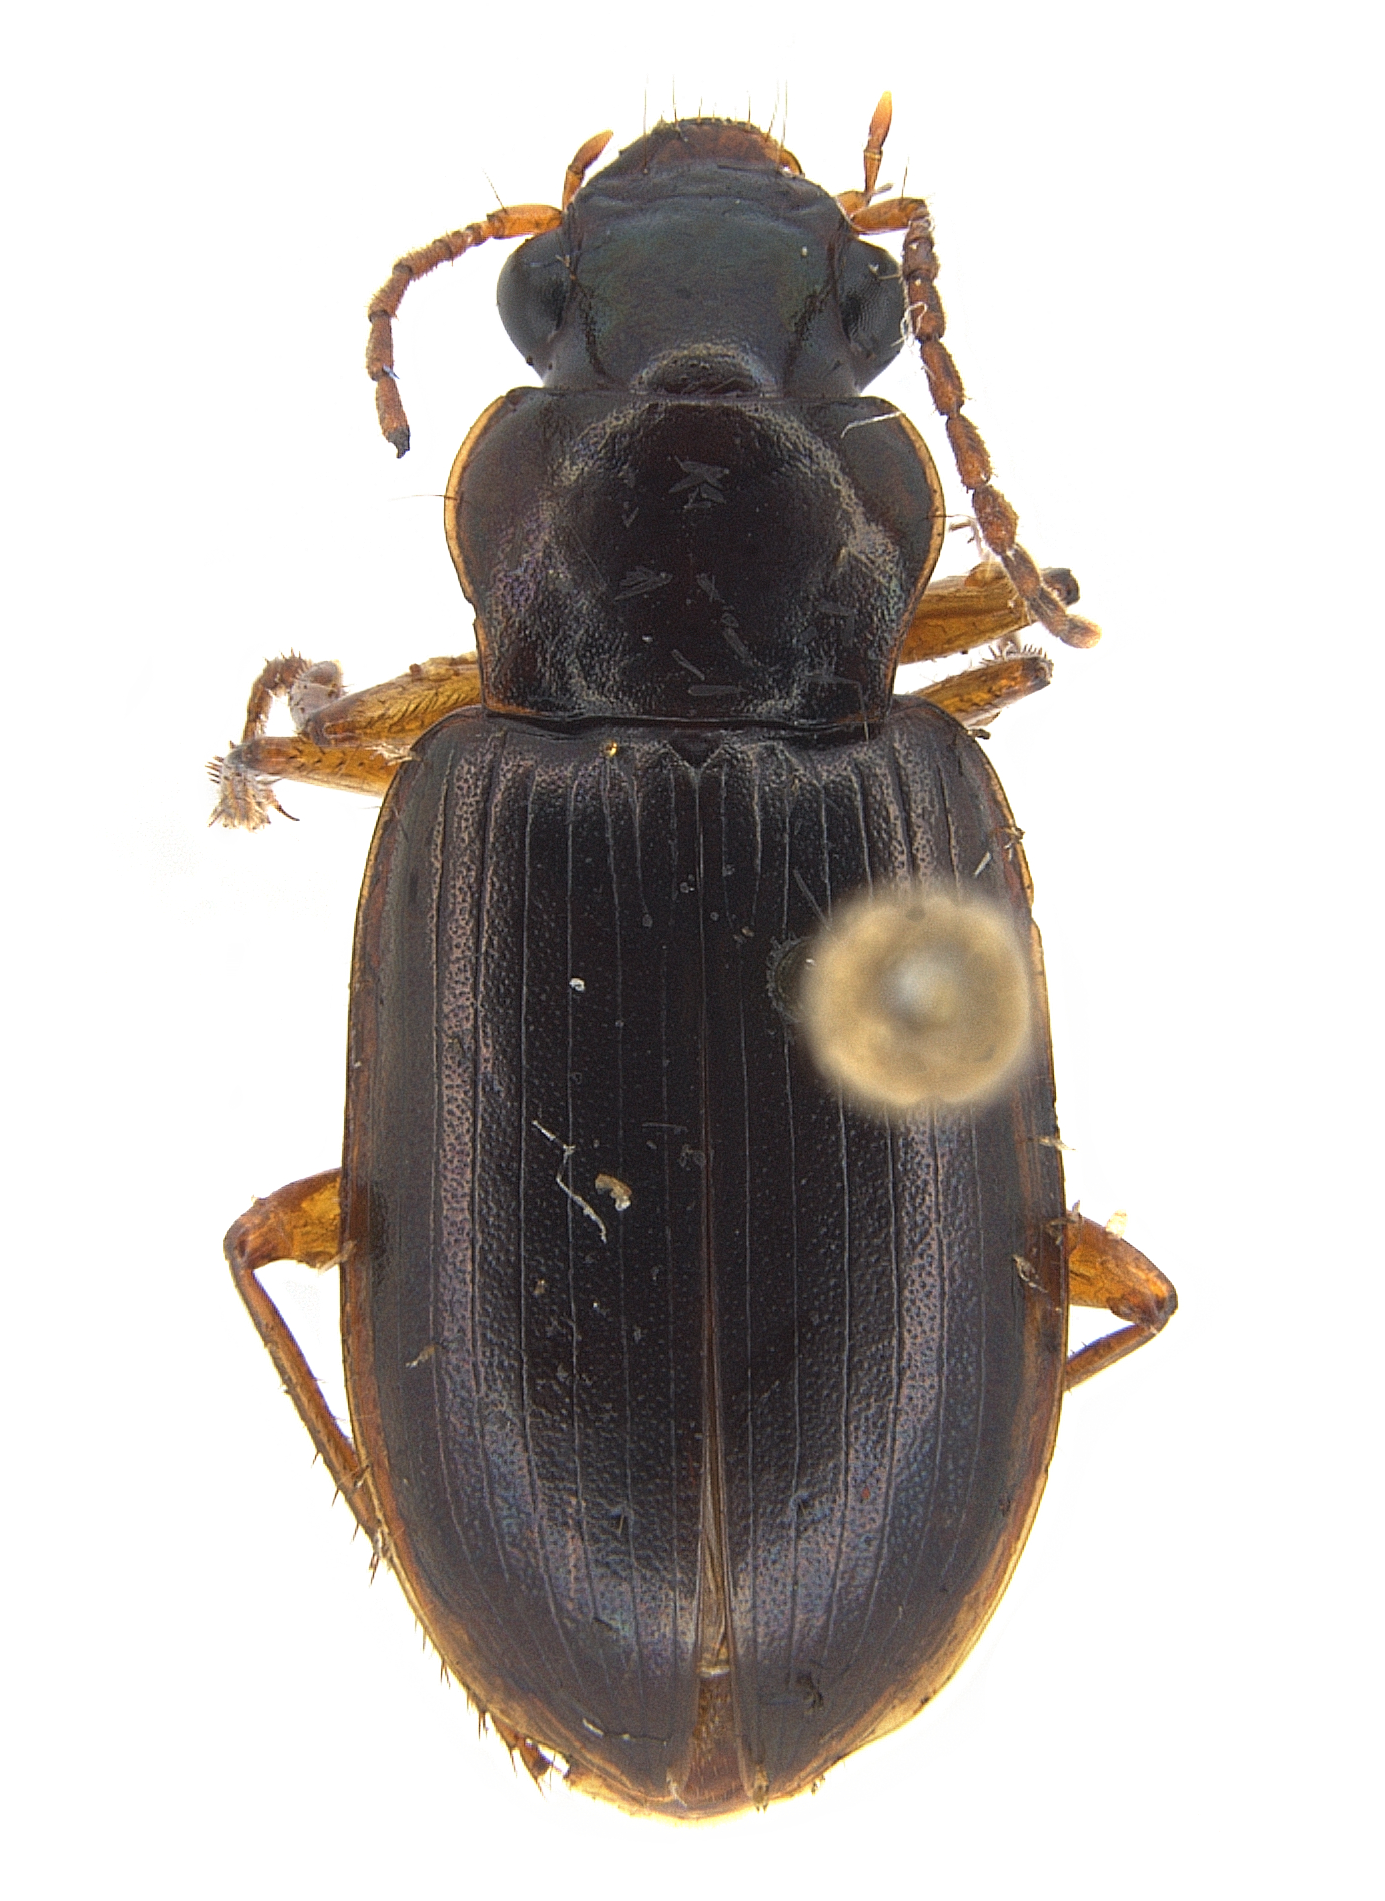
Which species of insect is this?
Lamprophonus lucens (also Trichotichnus lucens)
